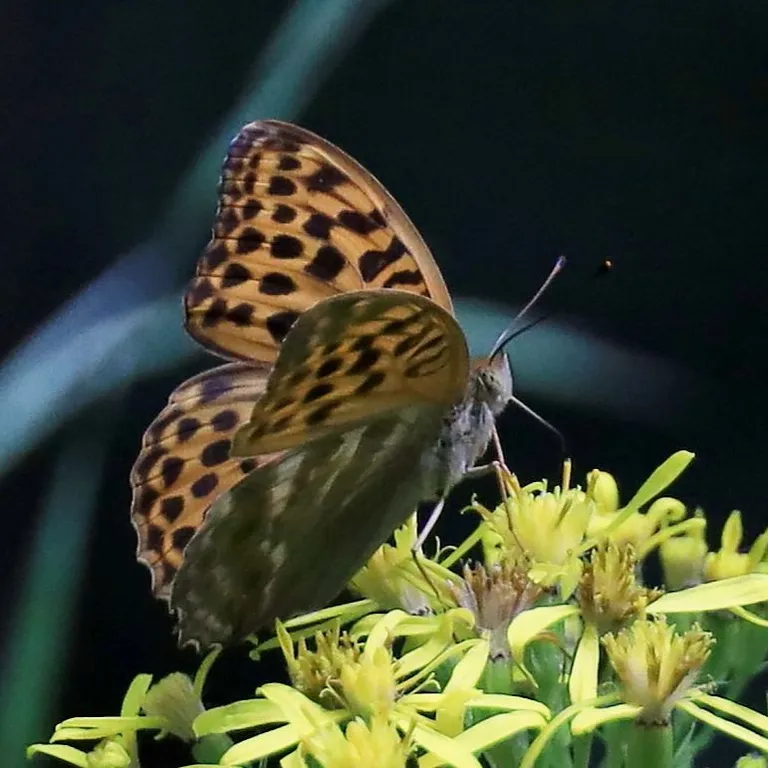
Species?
Argynnis paphia
